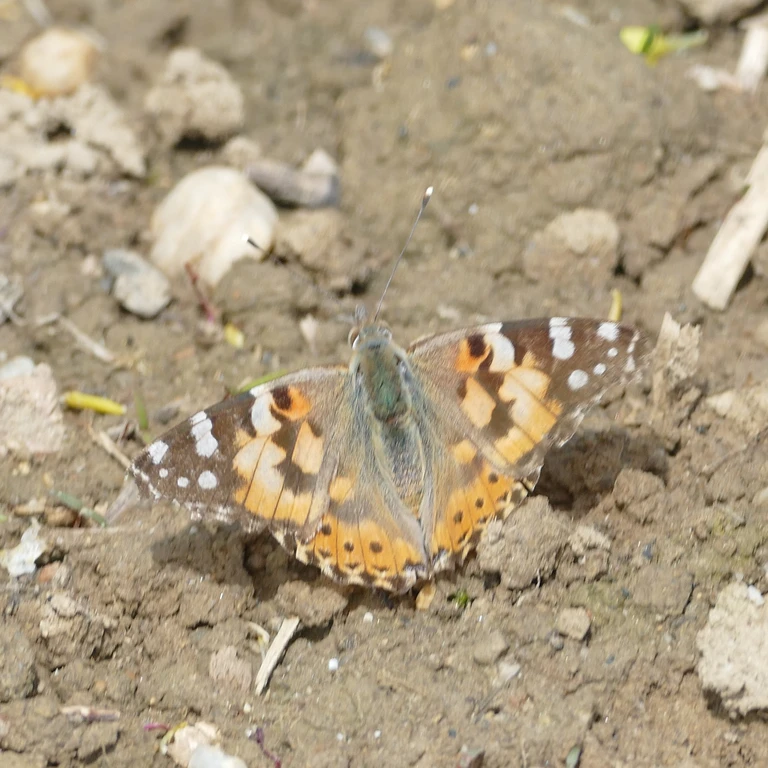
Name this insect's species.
Vanessa cardui
